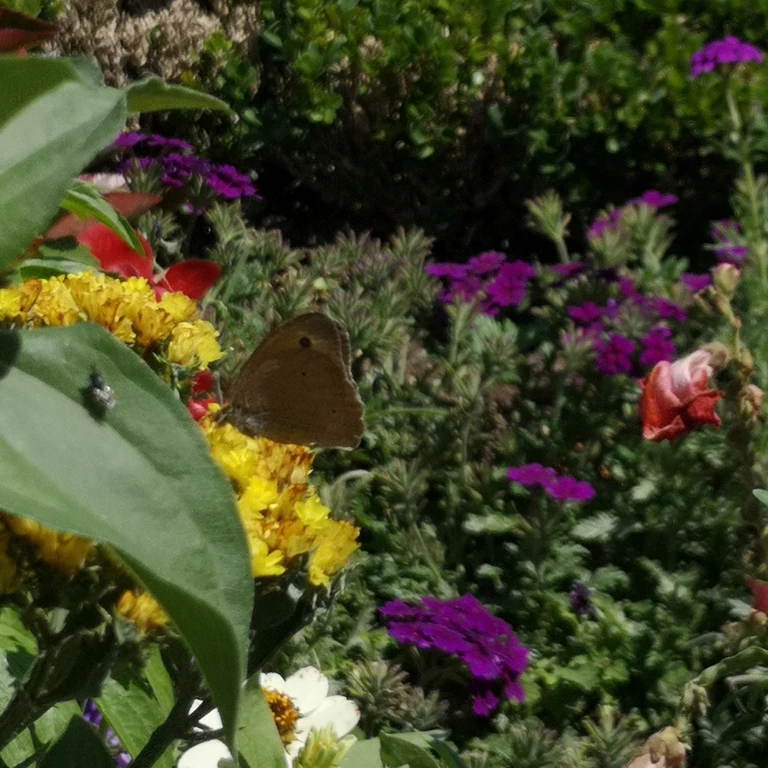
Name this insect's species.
Maniola jurtina
